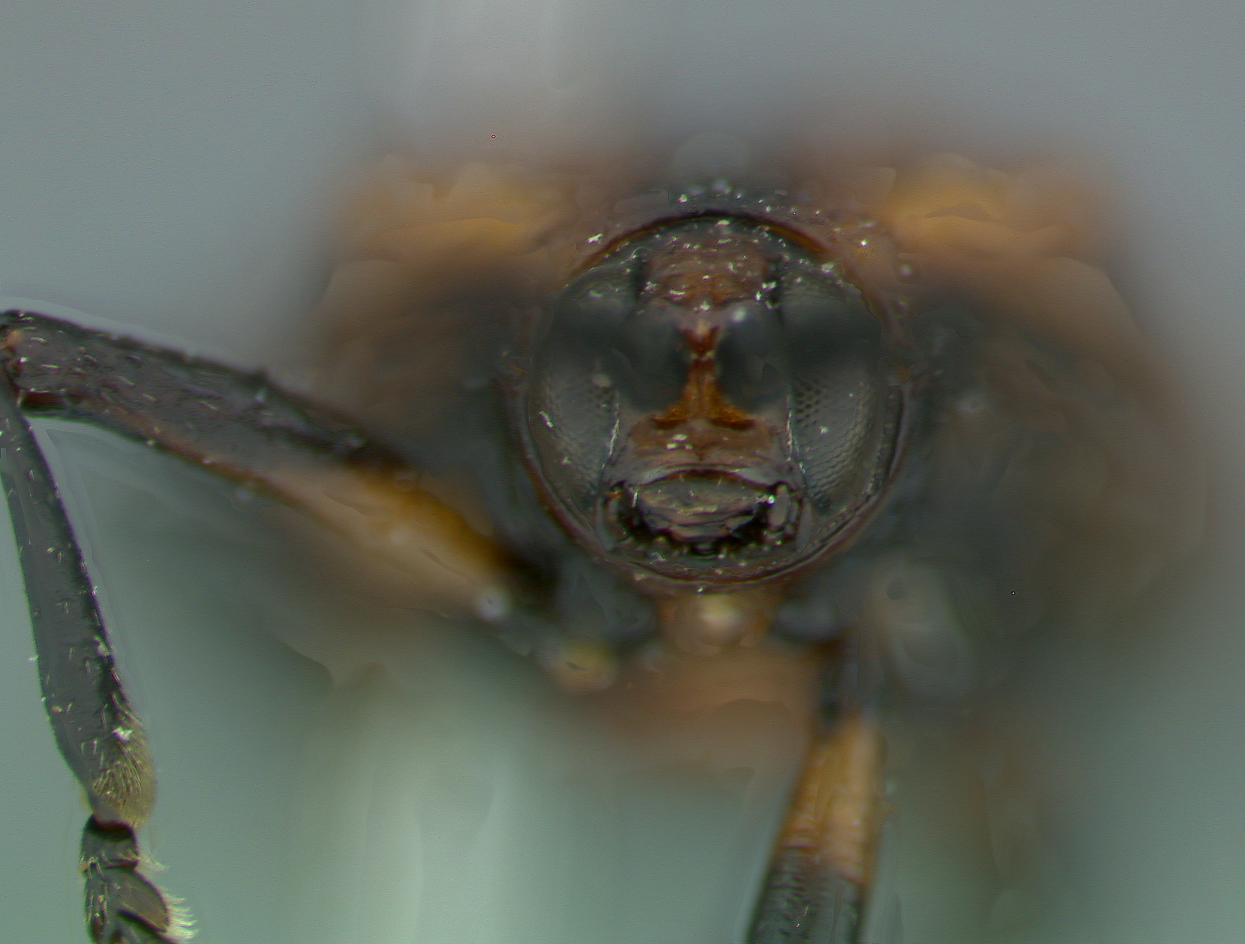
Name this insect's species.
Uroplata limonensis
